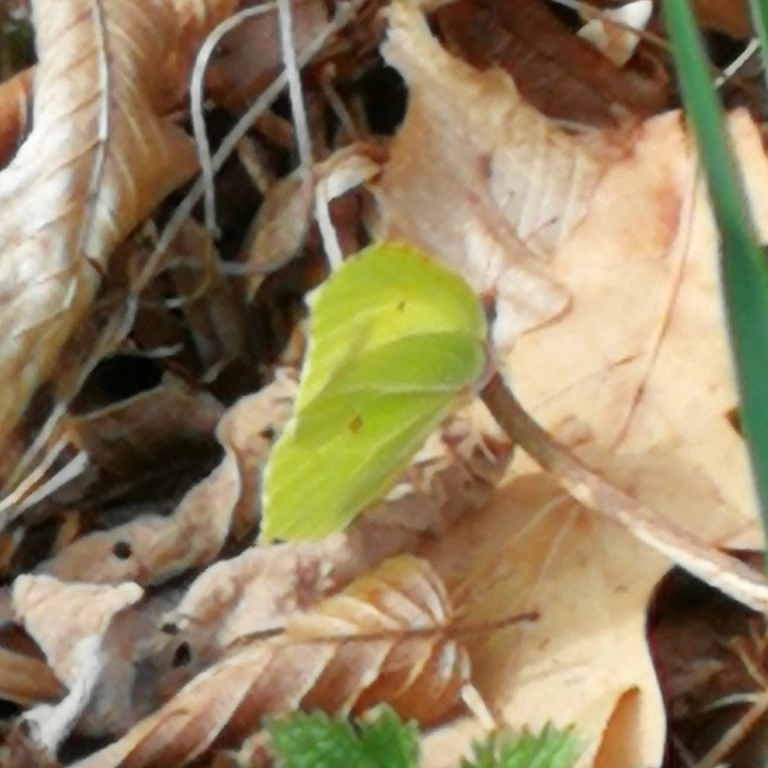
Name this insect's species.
Gonepteryx rhamni
